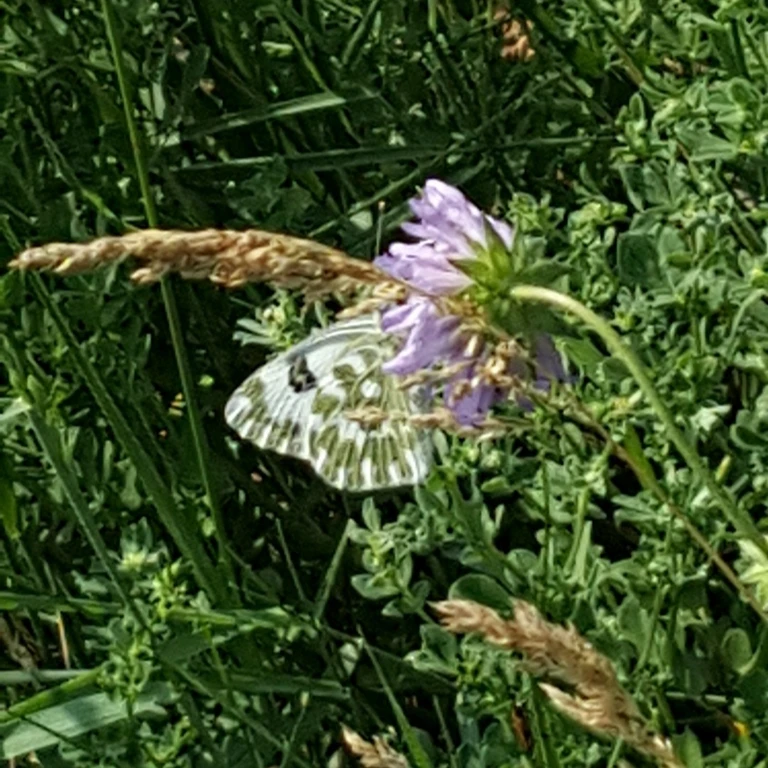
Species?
Pontia edusa
